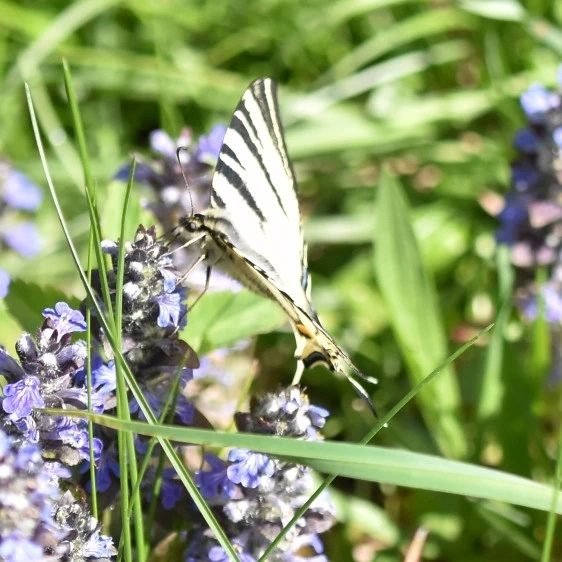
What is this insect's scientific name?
Iphiclides podalirius
